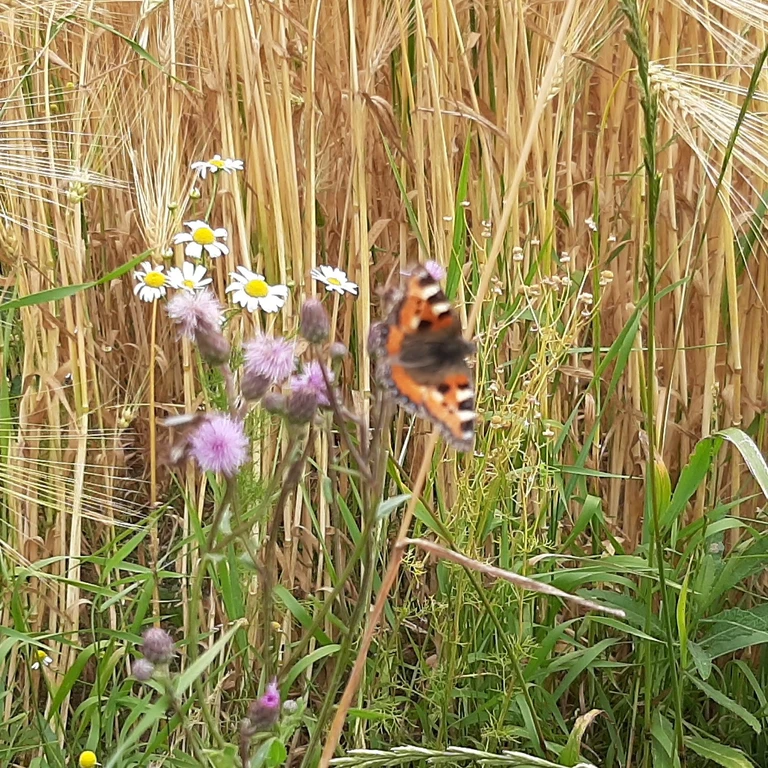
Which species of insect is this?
Aglais urticae
